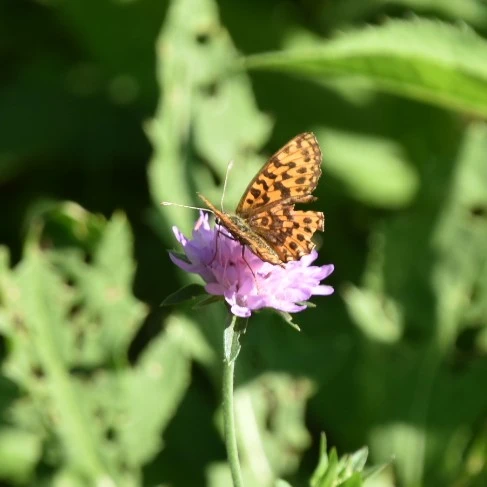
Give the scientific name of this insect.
Boloria dia
